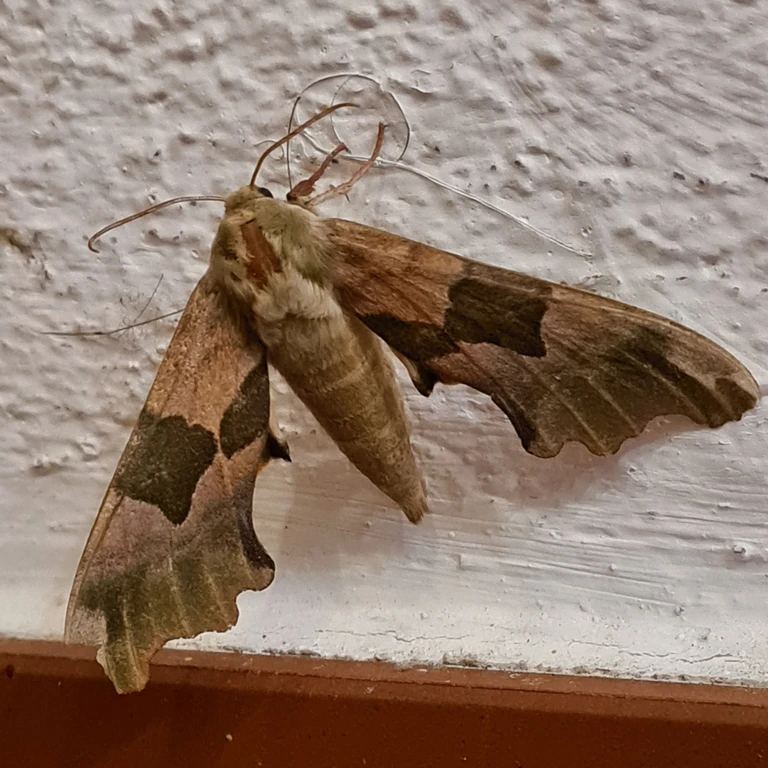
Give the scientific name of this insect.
Mimas tiliae
